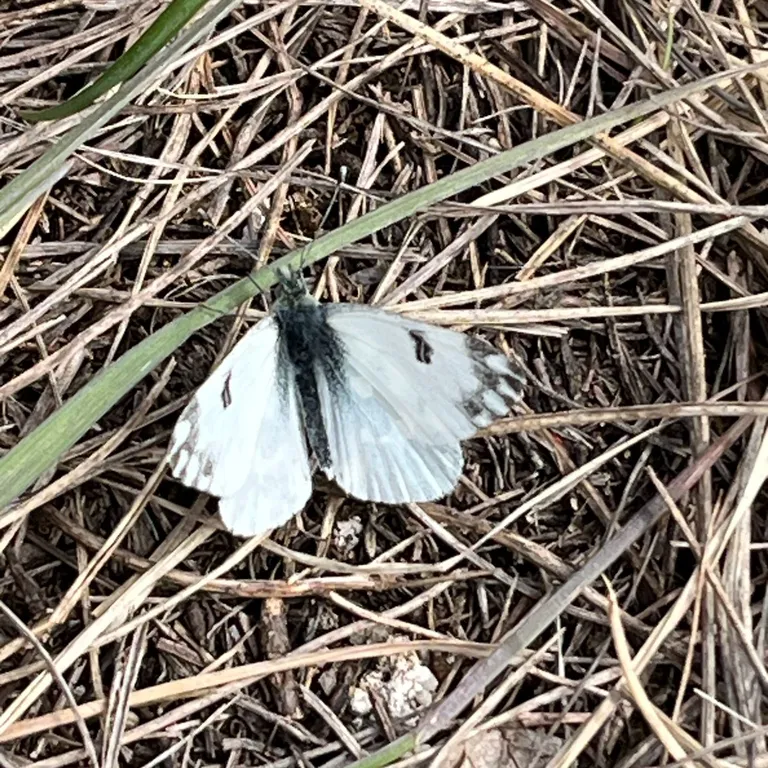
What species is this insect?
Pontia edusa
